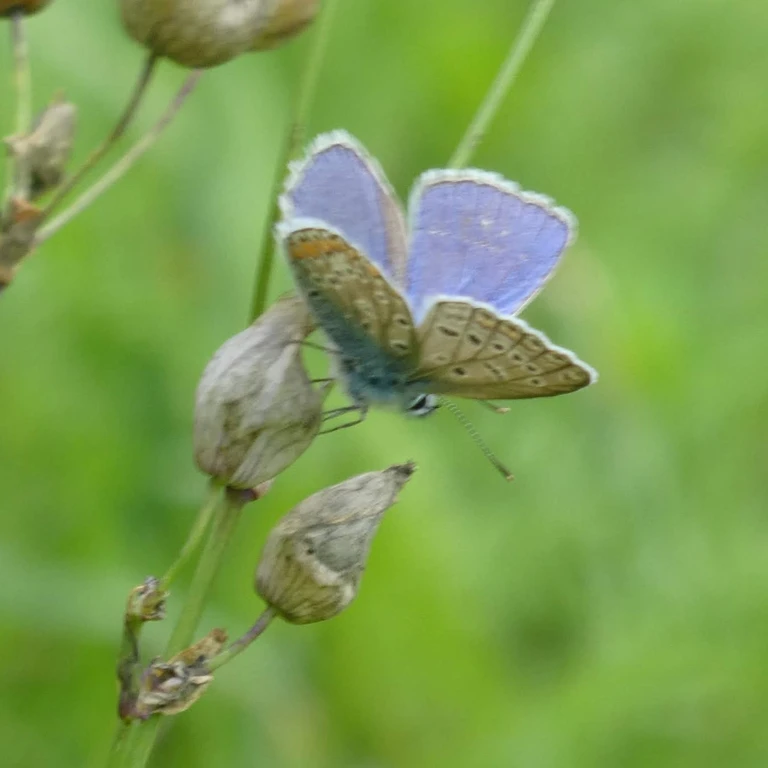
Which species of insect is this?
Polyommatus icarus
